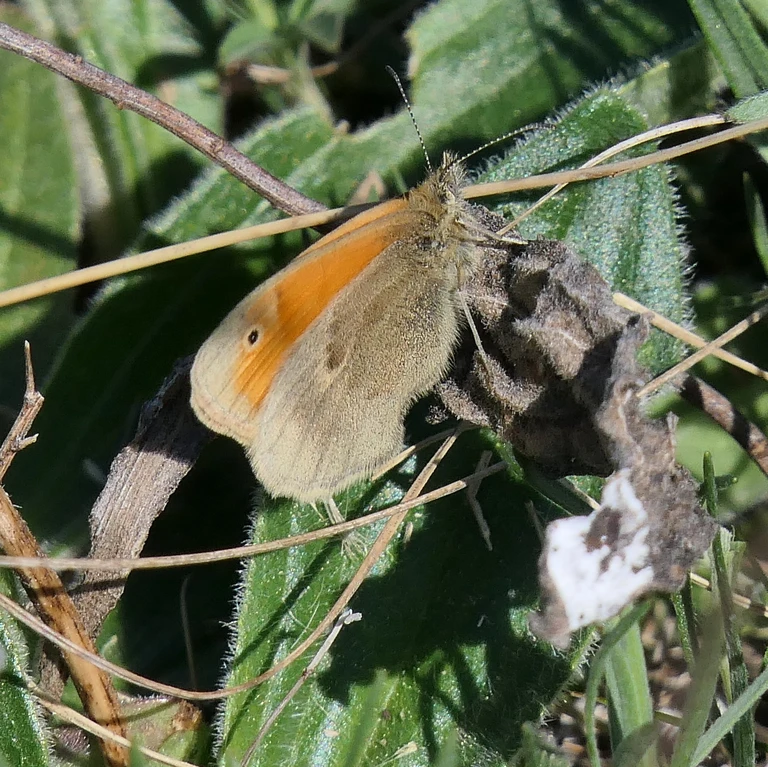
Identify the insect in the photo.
Coenonympha pamphilus
